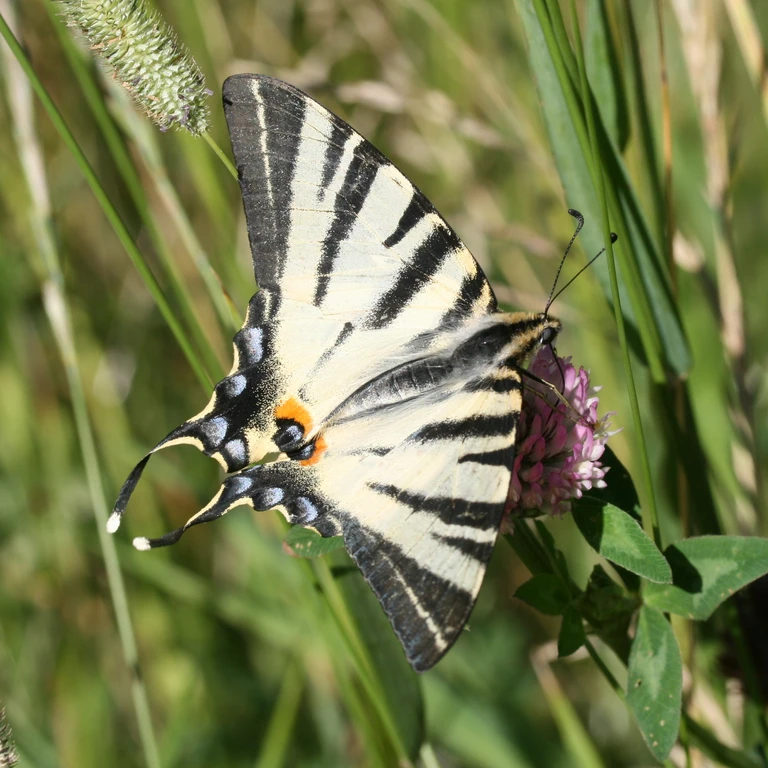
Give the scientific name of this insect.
Iphiclides podalirius
